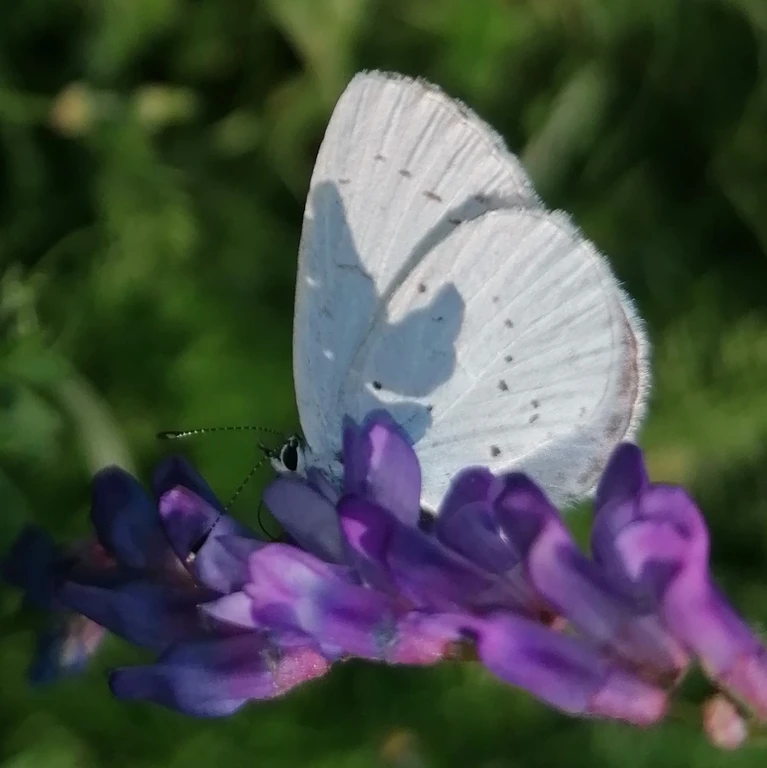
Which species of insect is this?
Celastrina argiolus
